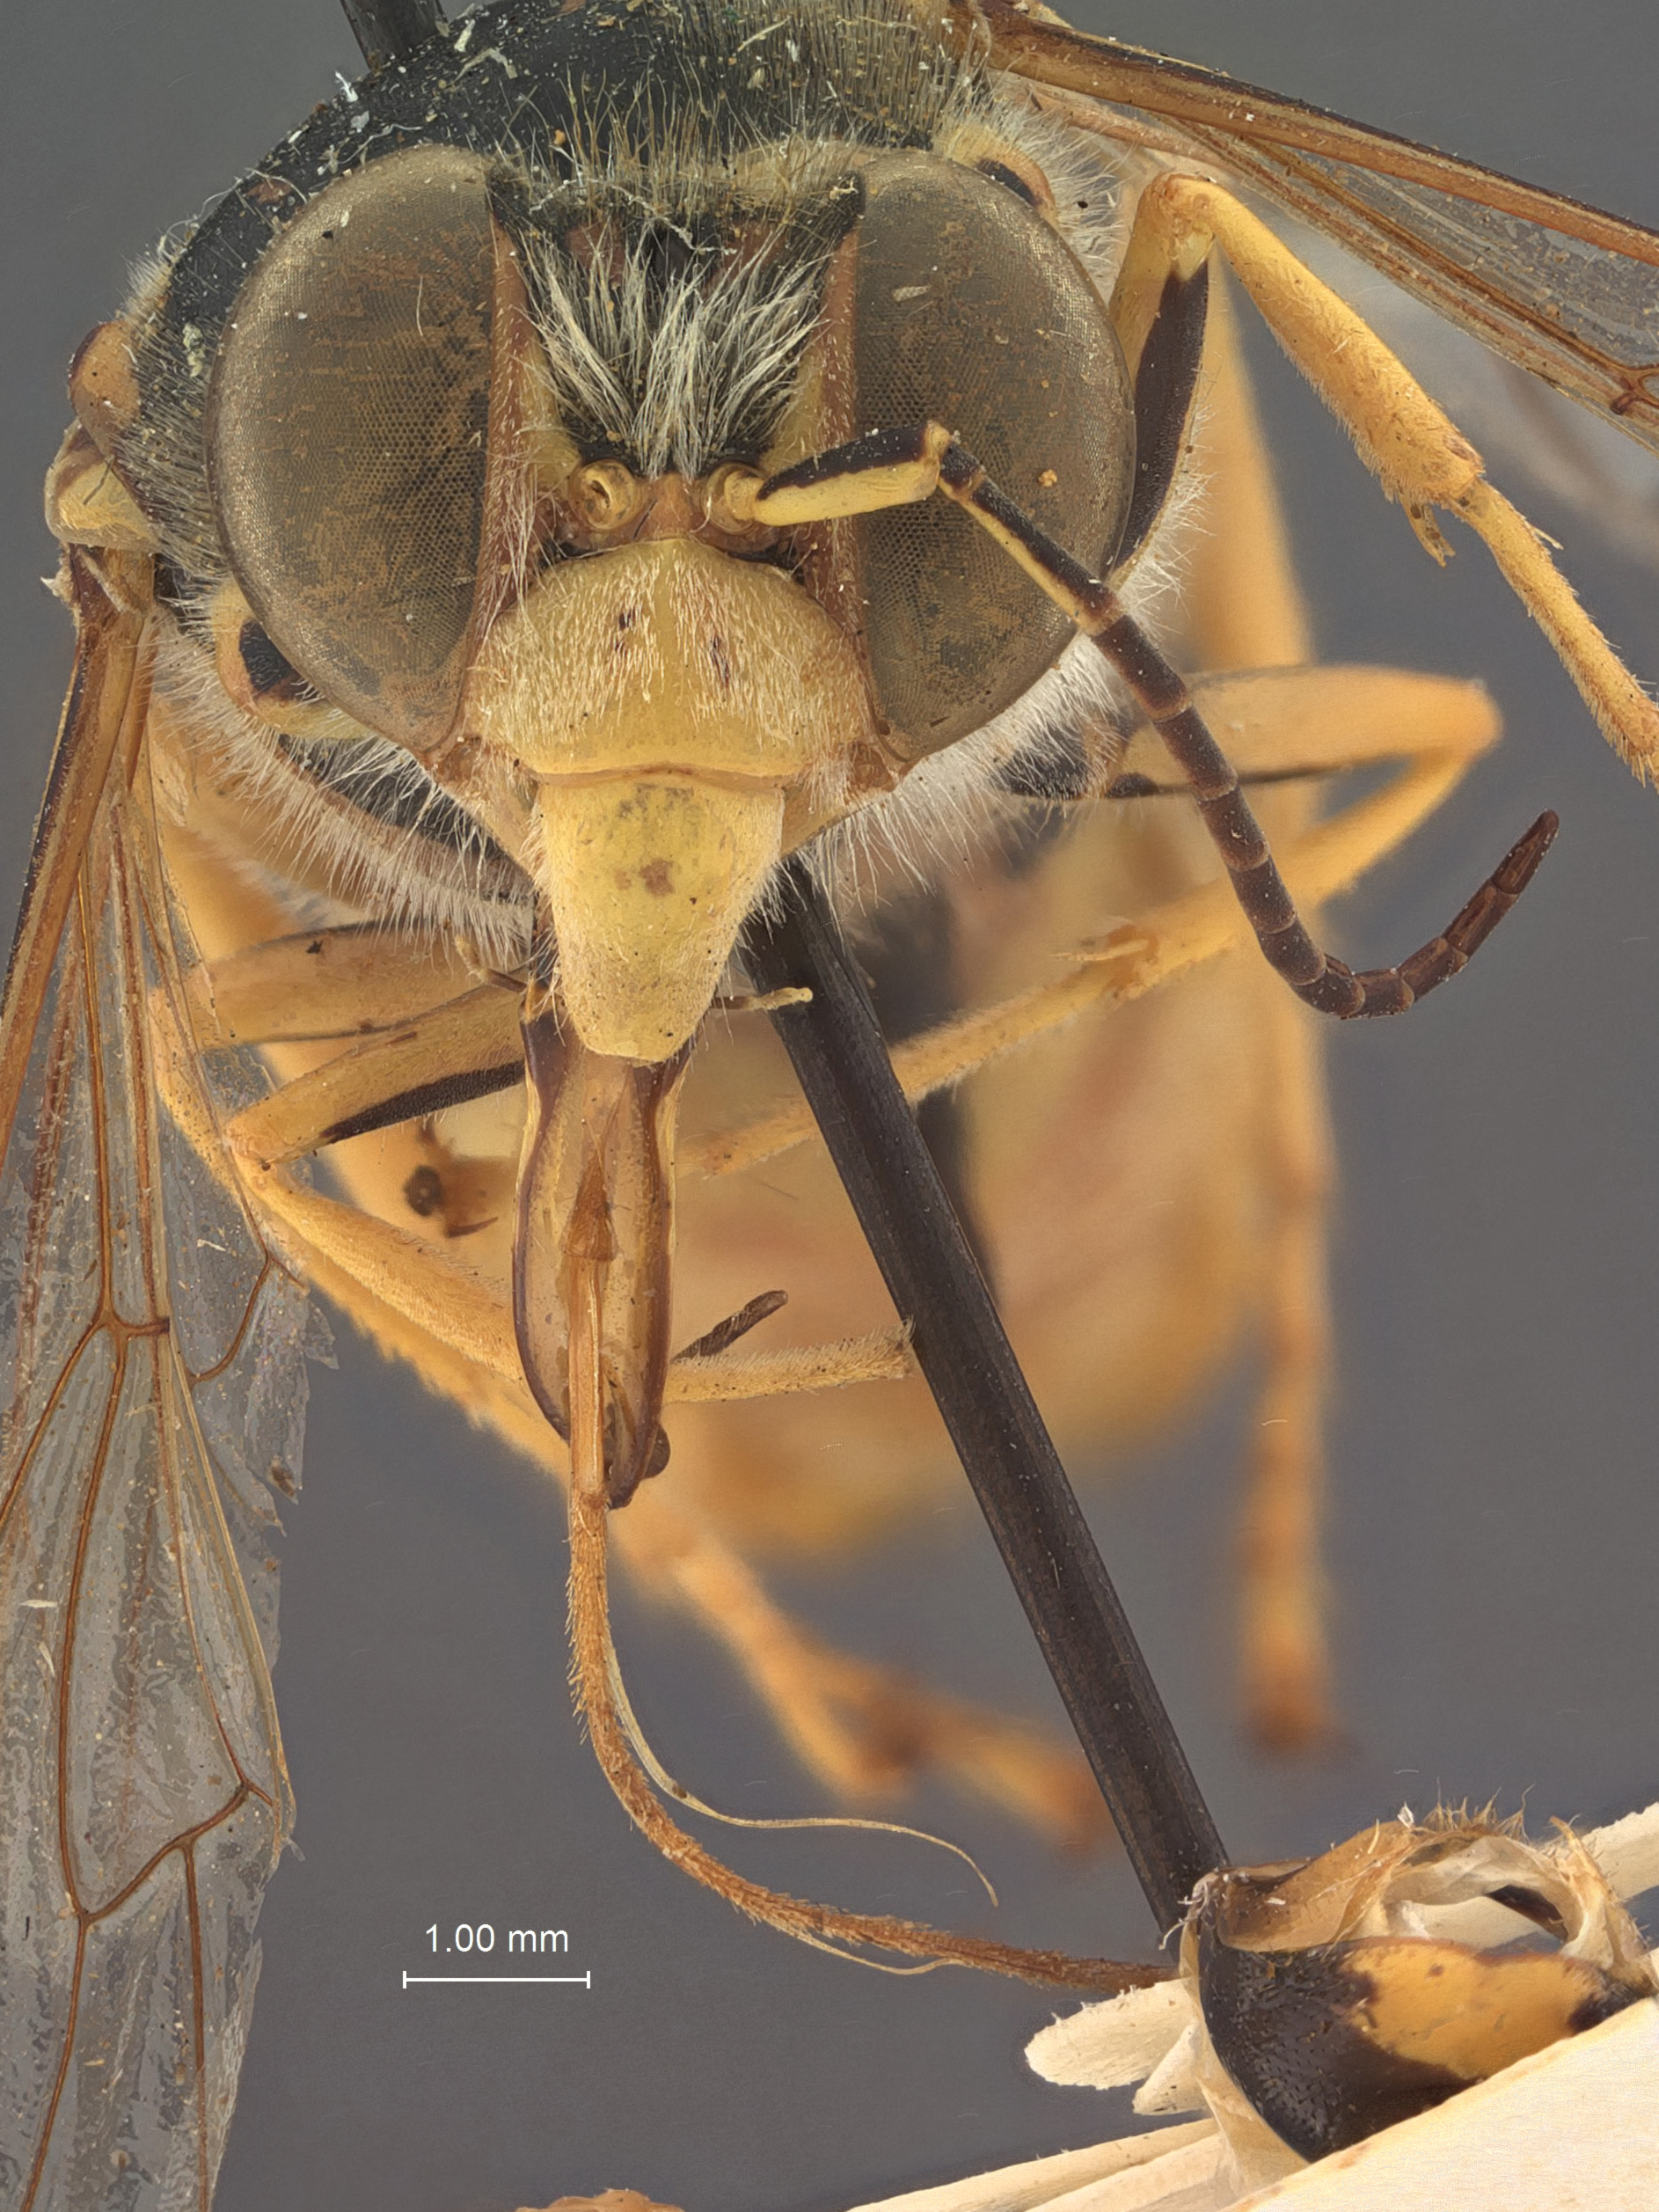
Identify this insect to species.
Steniolia mexicana
